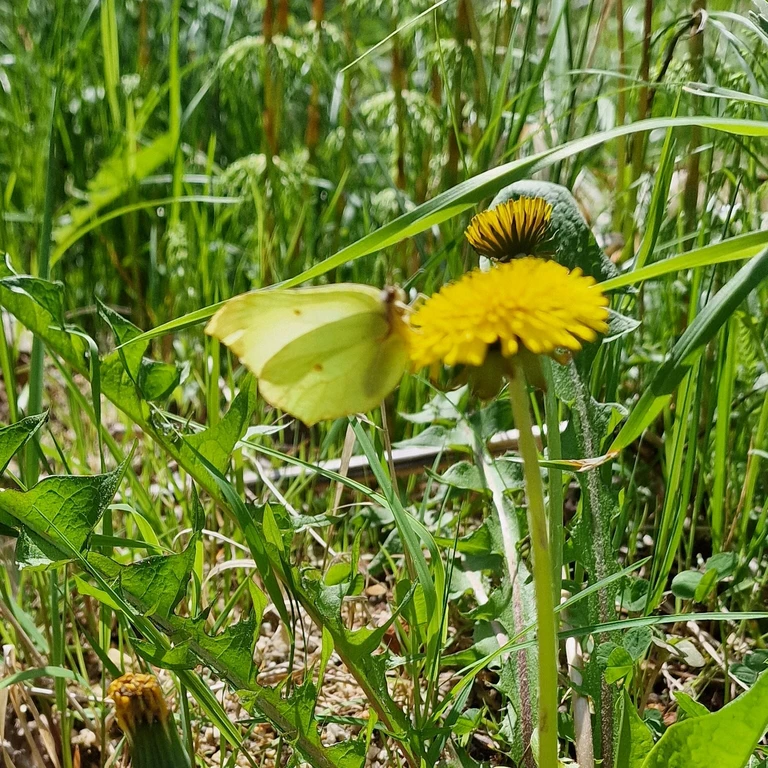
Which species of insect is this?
Gonepteryx rhamni
